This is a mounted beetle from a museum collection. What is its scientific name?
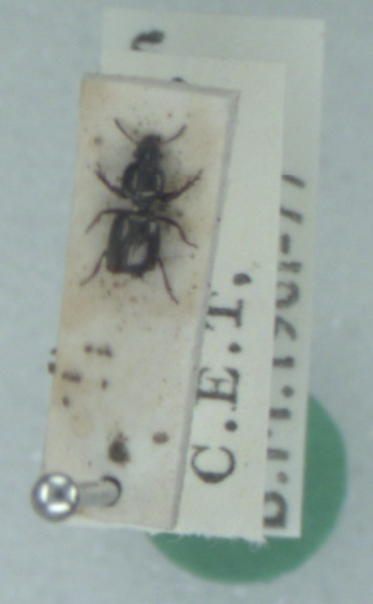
Dyschirius thoracicus
